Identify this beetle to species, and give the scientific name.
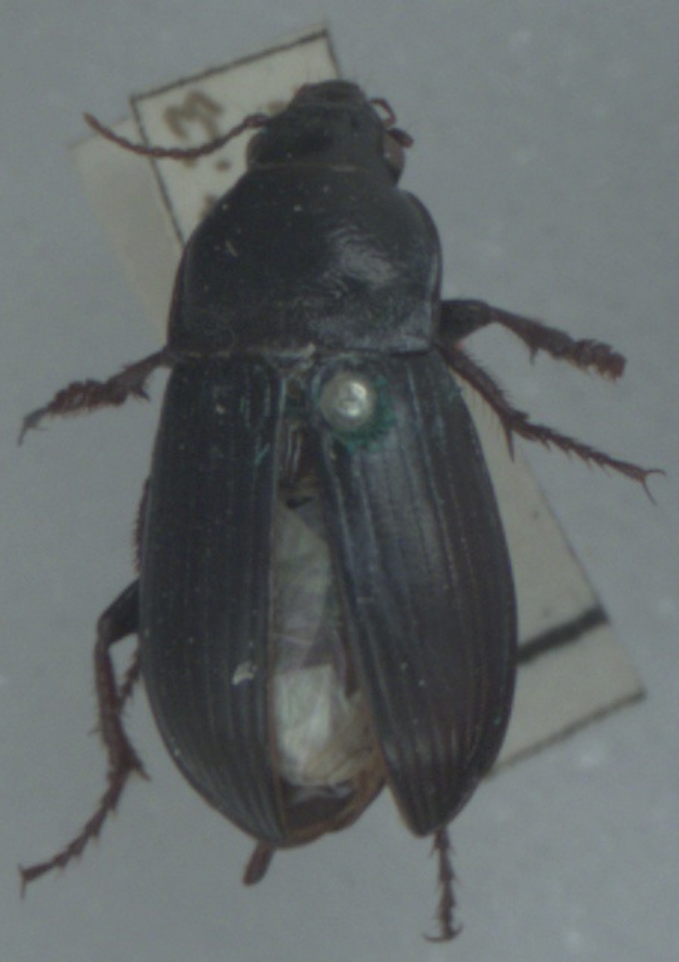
Zabrus tenebrioides
